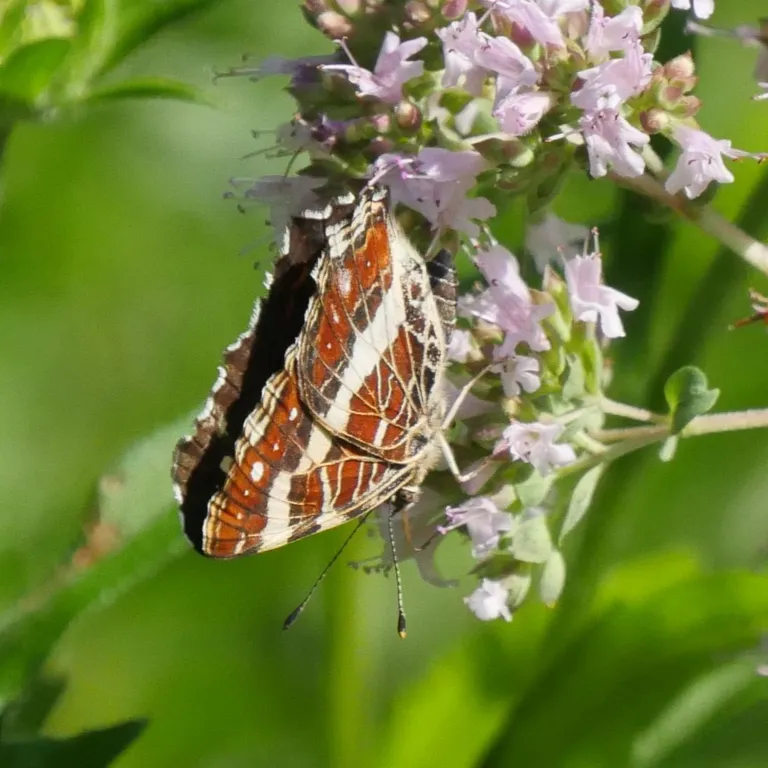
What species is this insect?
Araschnia levana
